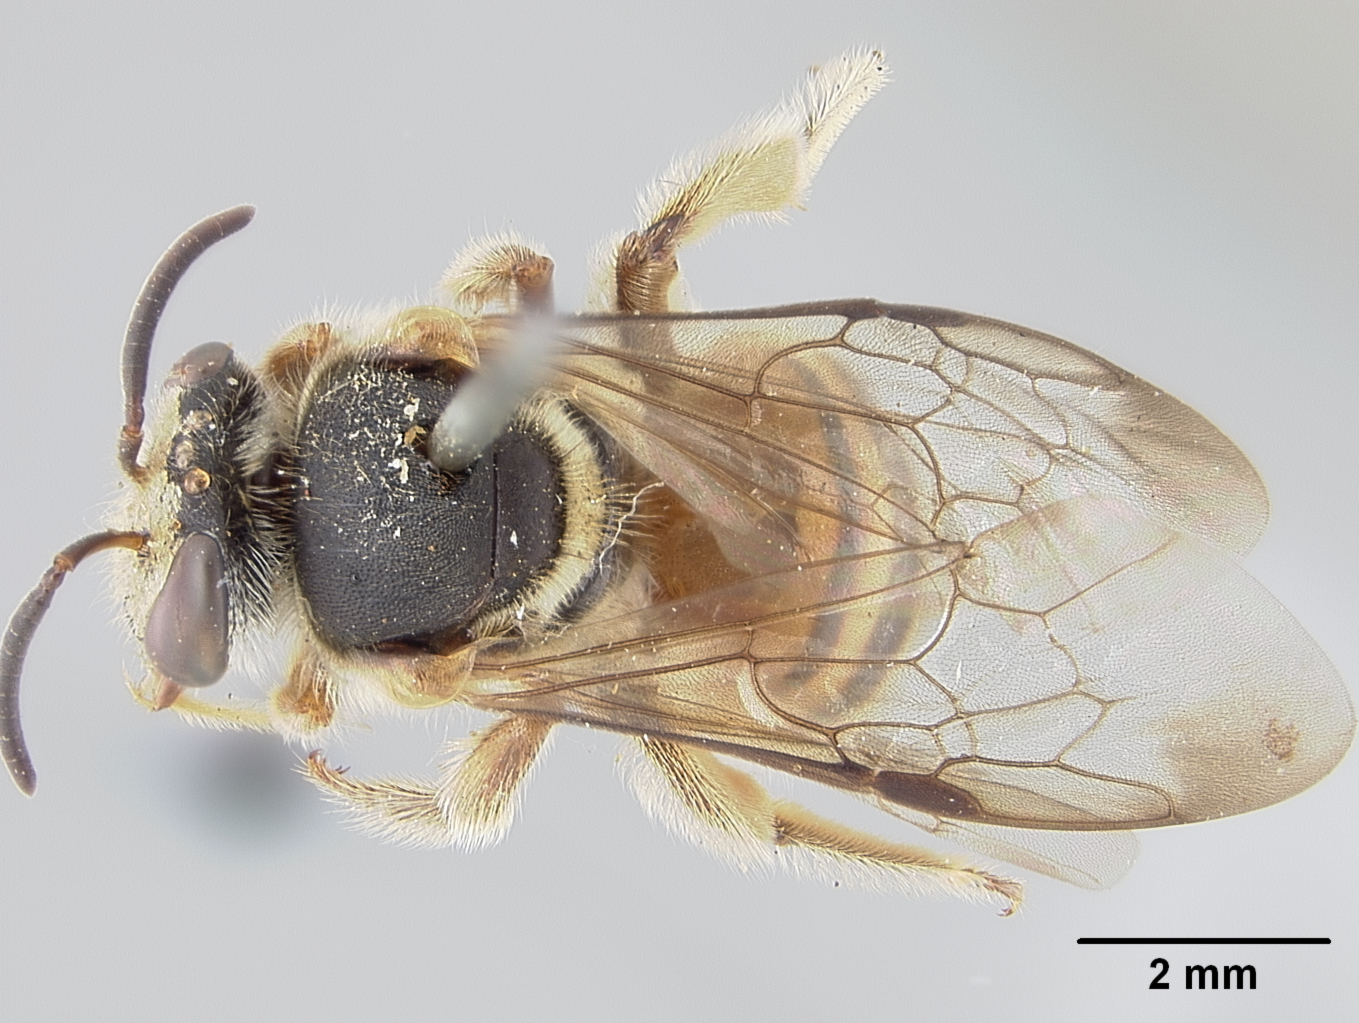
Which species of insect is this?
Nomia leucozonata
